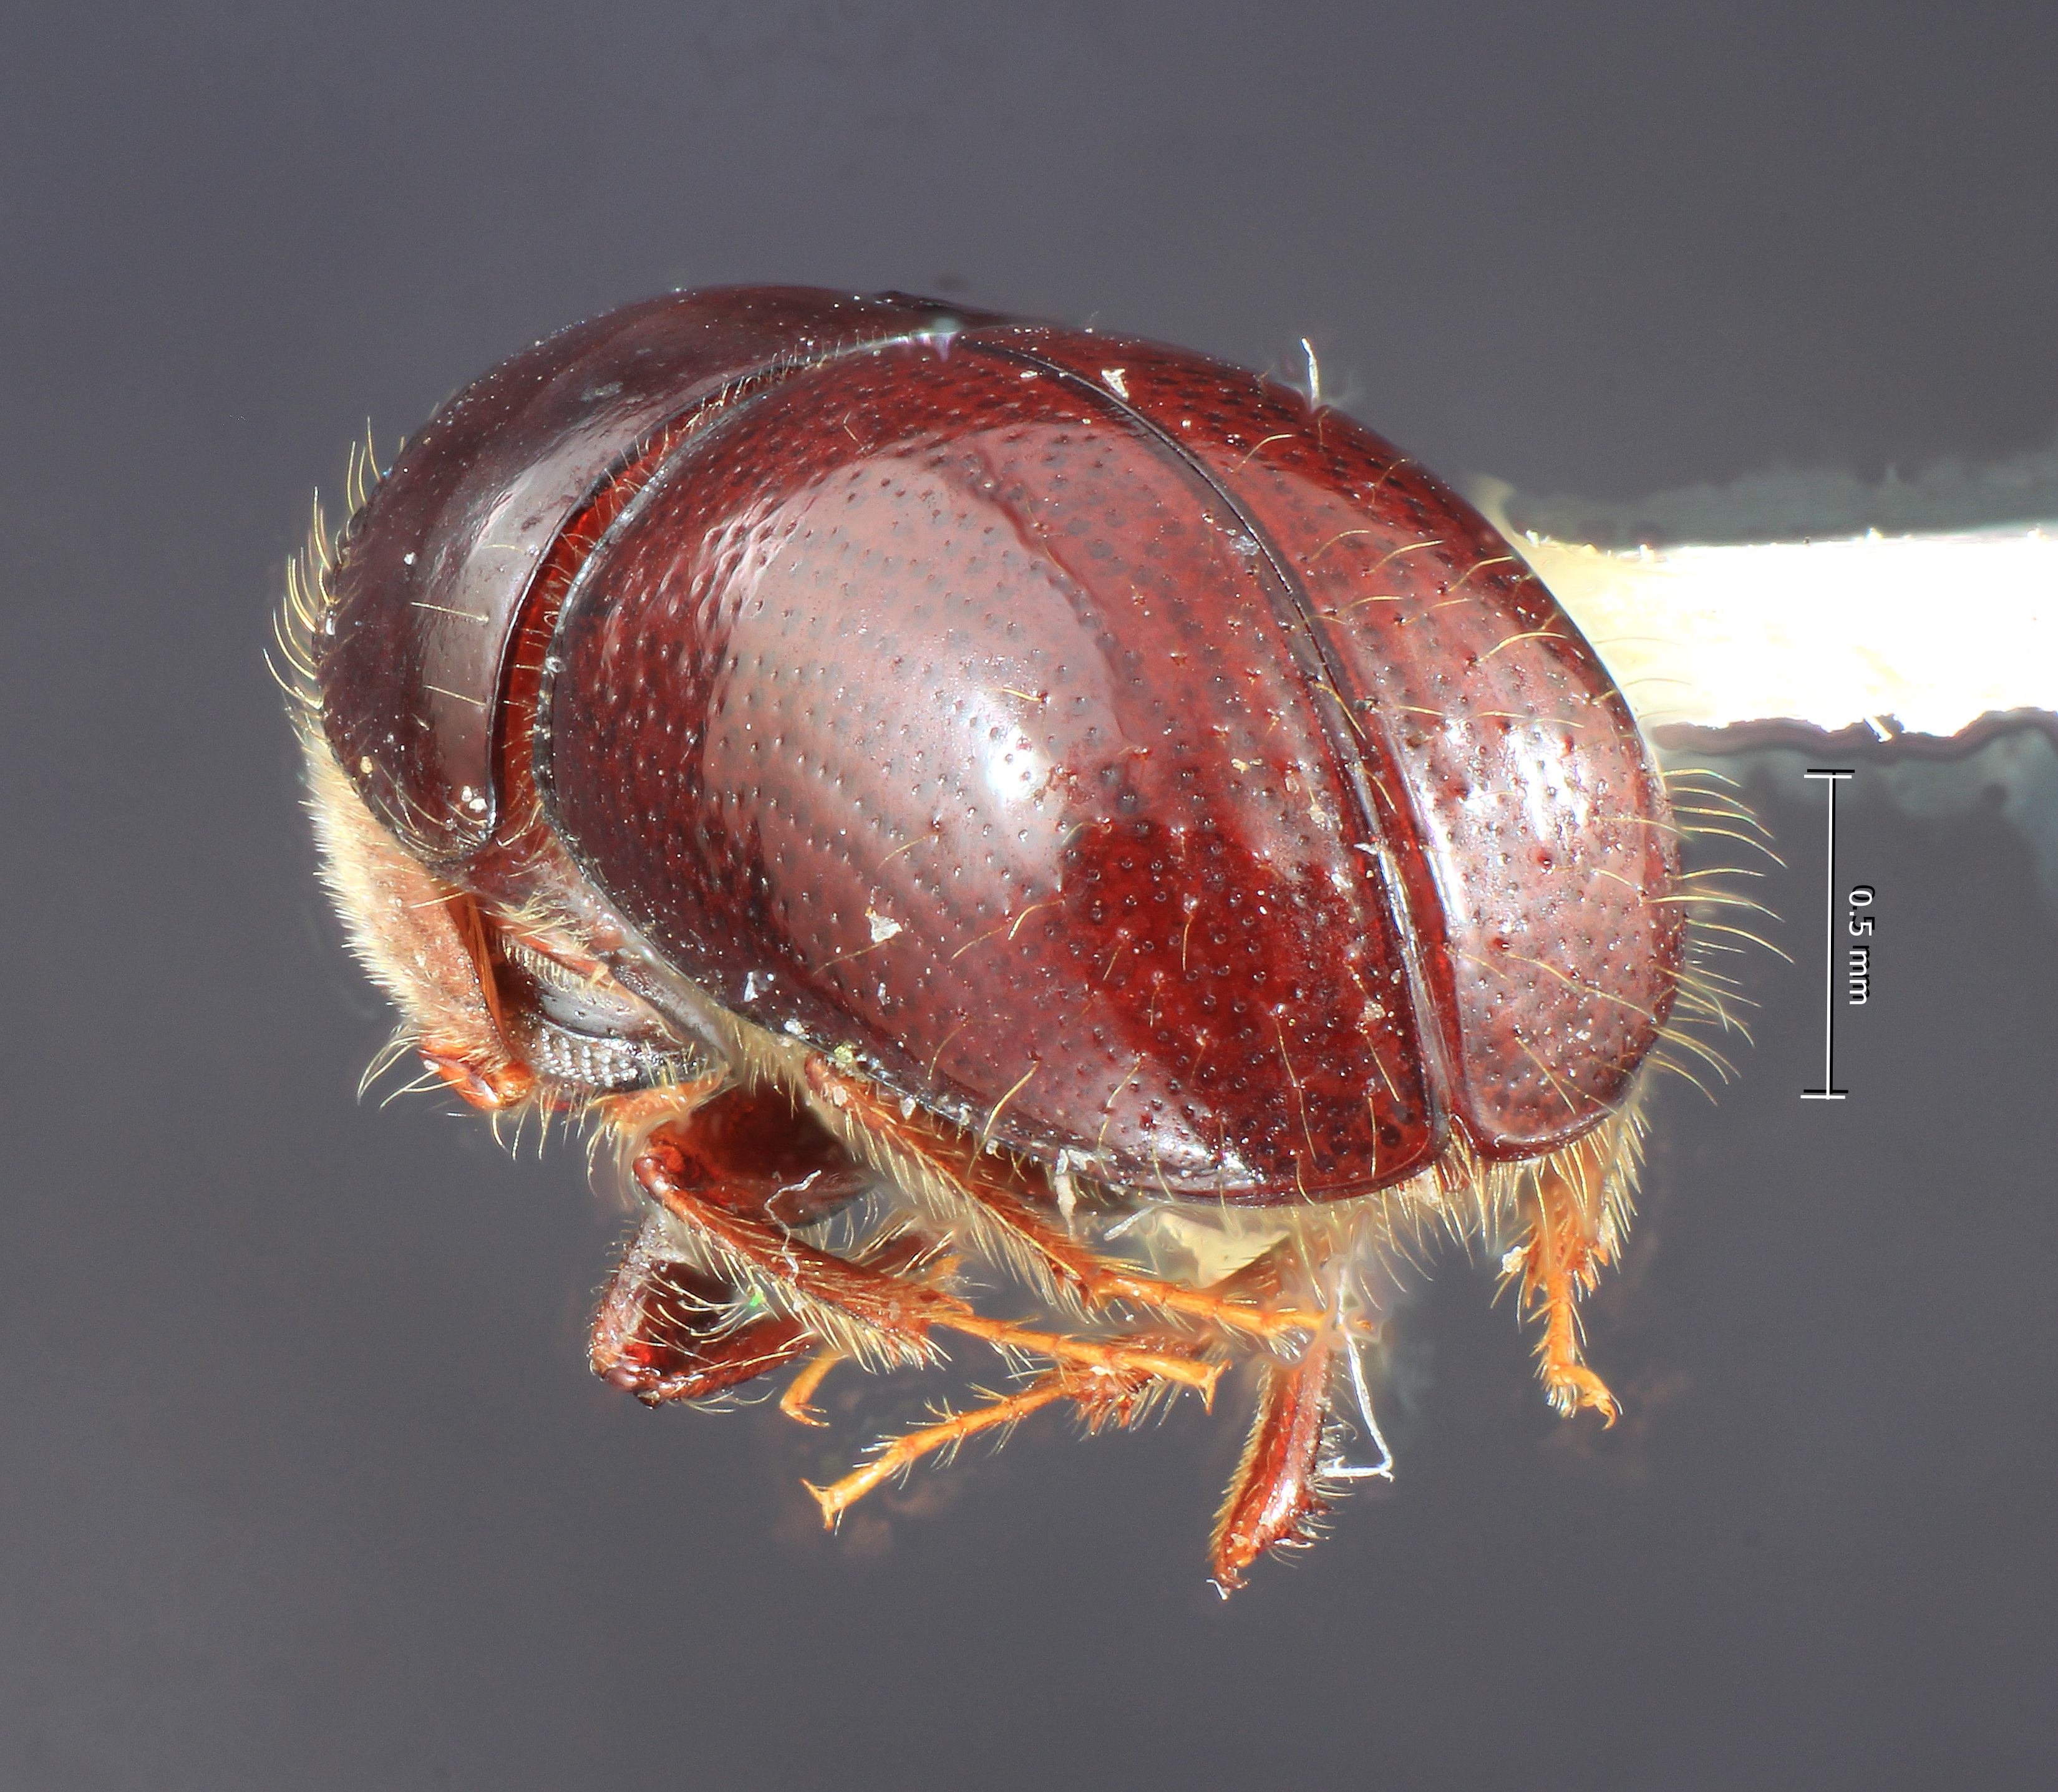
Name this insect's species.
Corthylus panamensis
